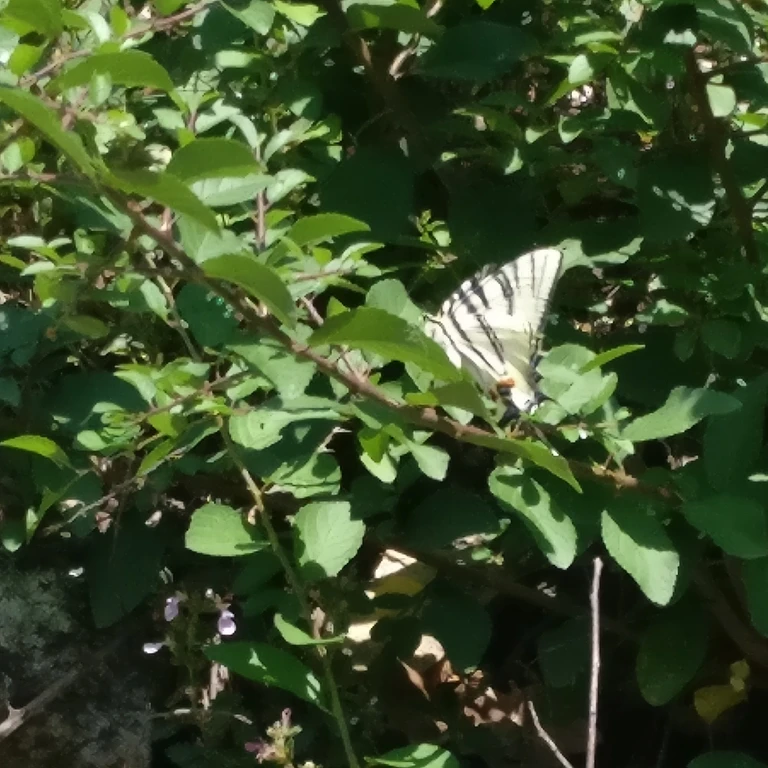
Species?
Iphiclides podalirius
